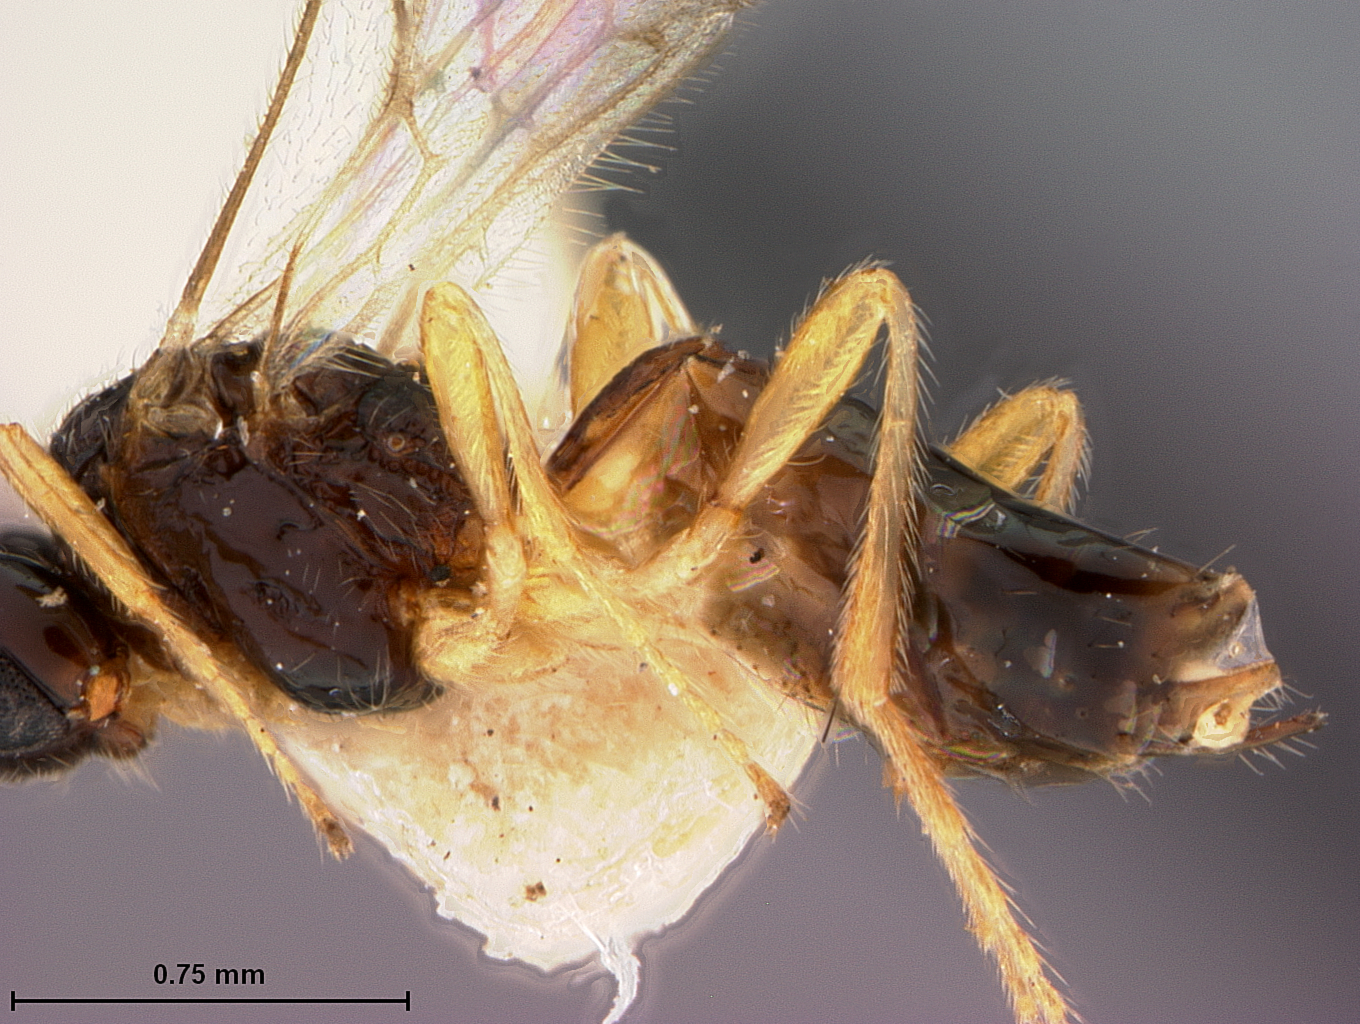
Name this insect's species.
Aspilota sylvaticae
